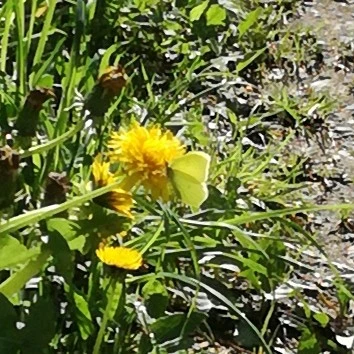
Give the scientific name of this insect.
Gonepteryx rhamni
